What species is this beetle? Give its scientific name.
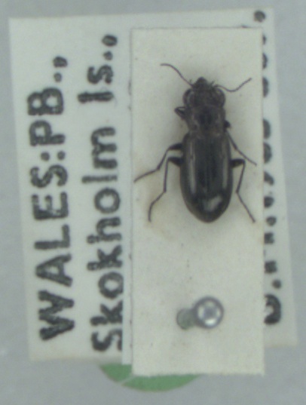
Notiophilus aquaticus
